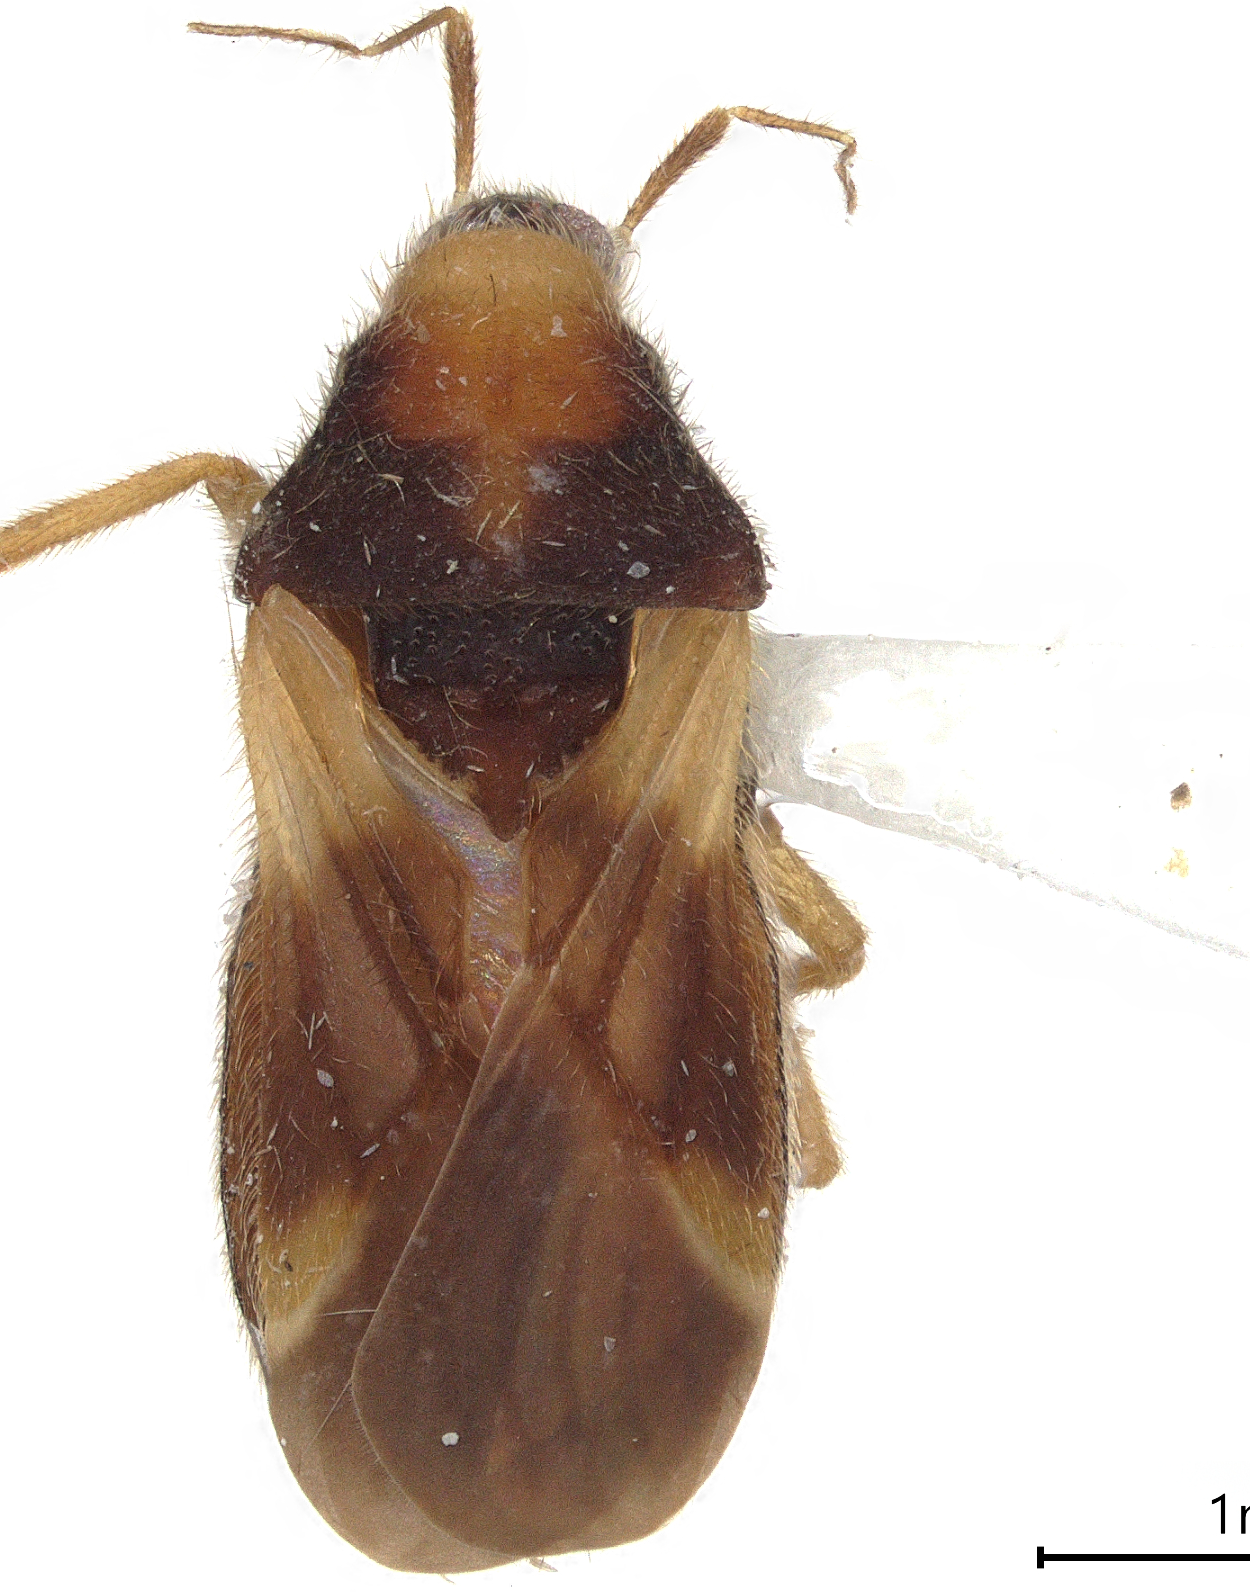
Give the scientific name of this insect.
Phorticus variegatus
